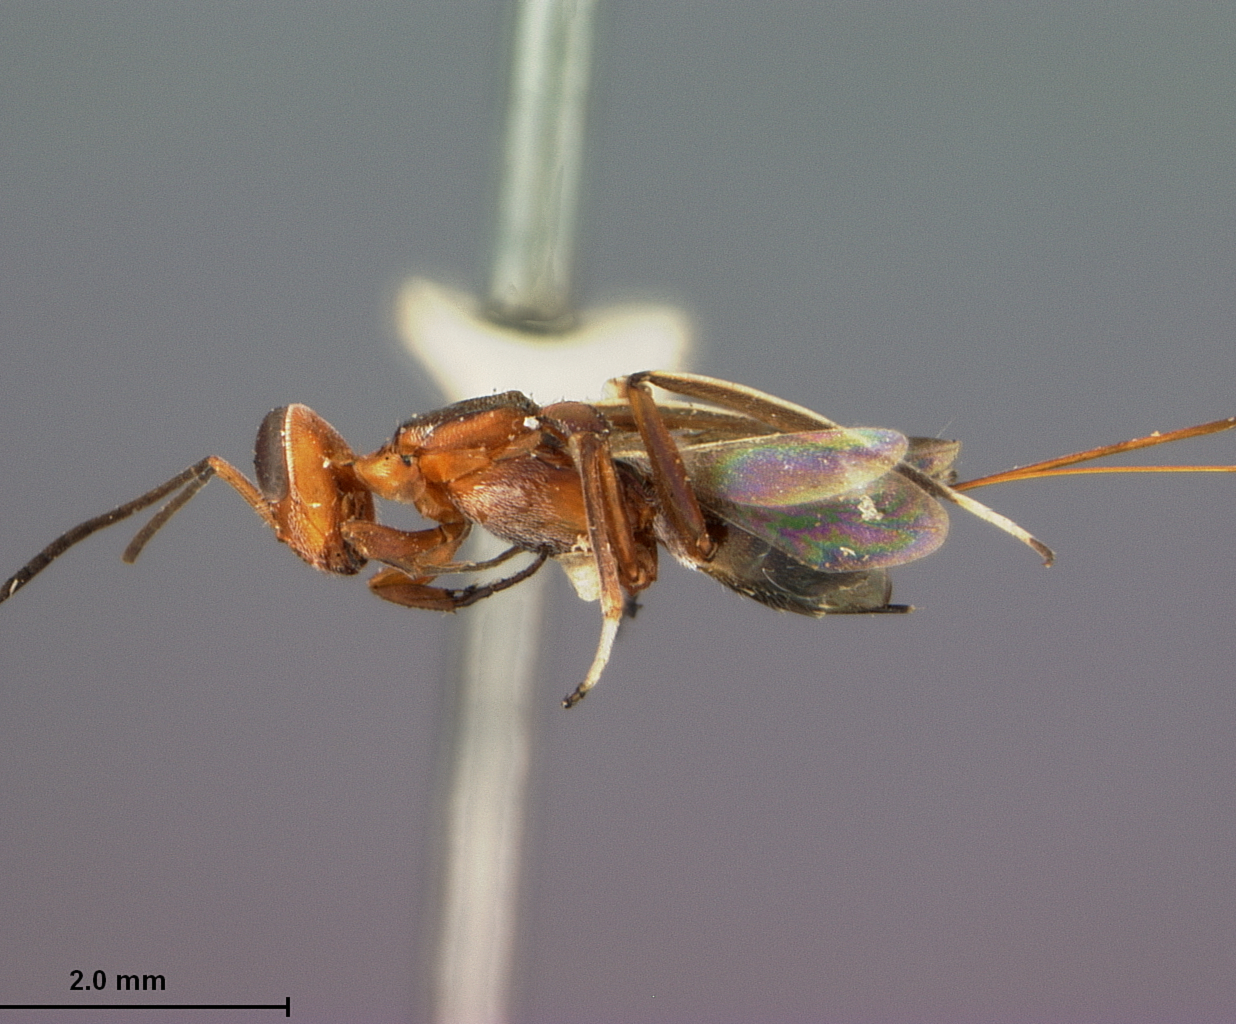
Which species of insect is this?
Tineobius californicus
